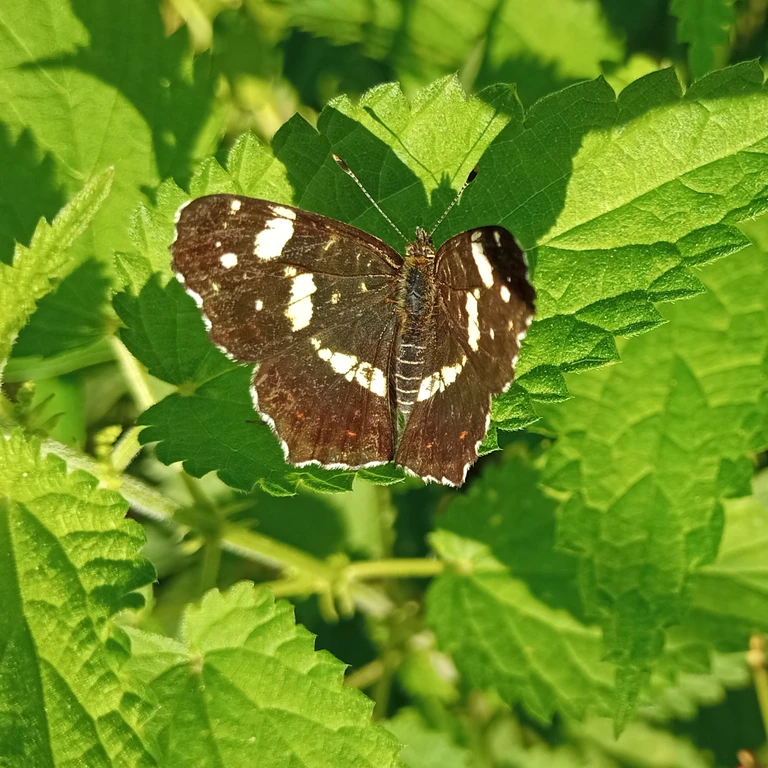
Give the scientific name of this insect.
Araschnia levana
